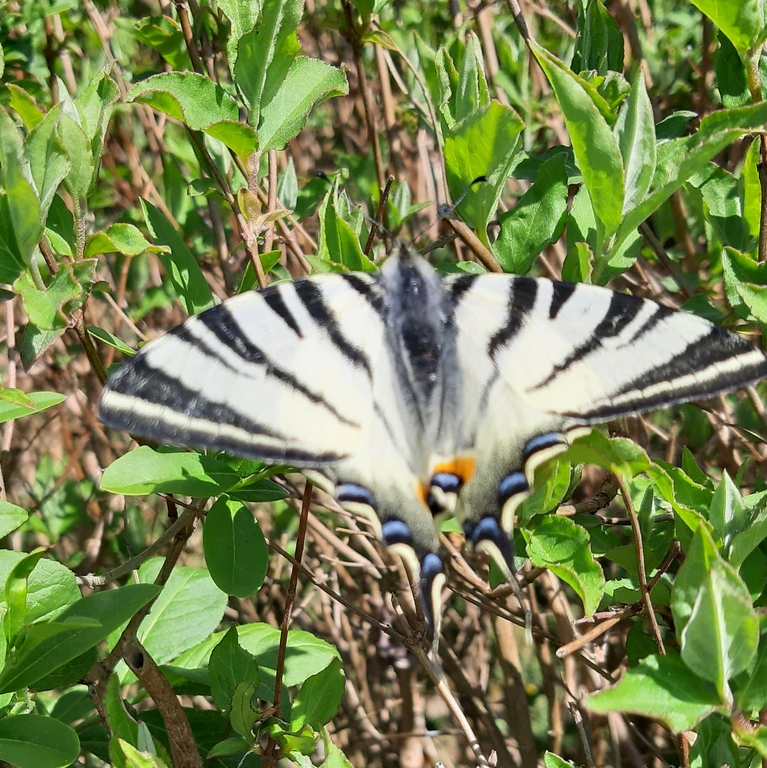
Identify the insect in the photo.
Iphiclides podalirius
